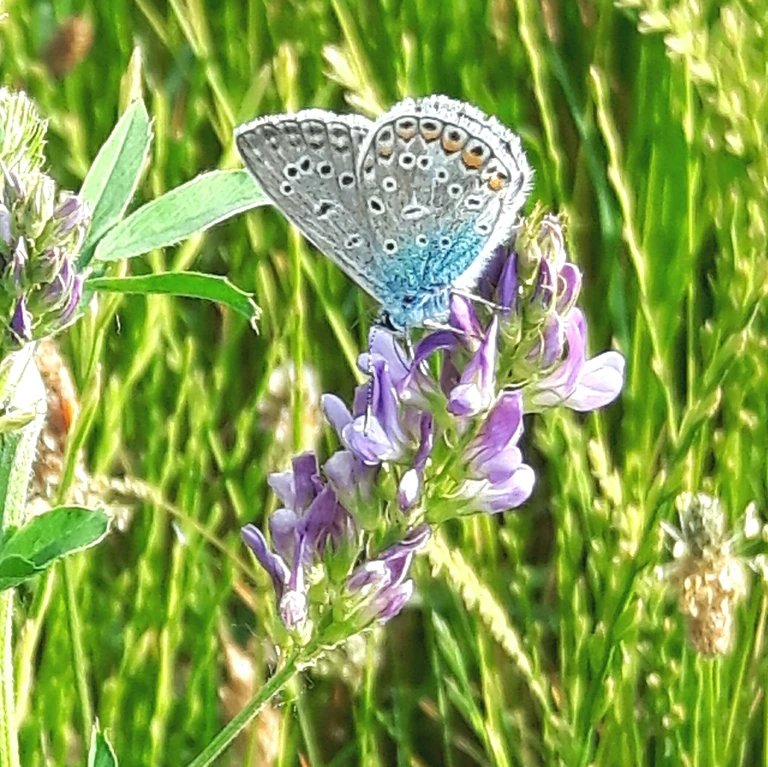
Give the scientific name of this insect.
Polyommatus icarus
